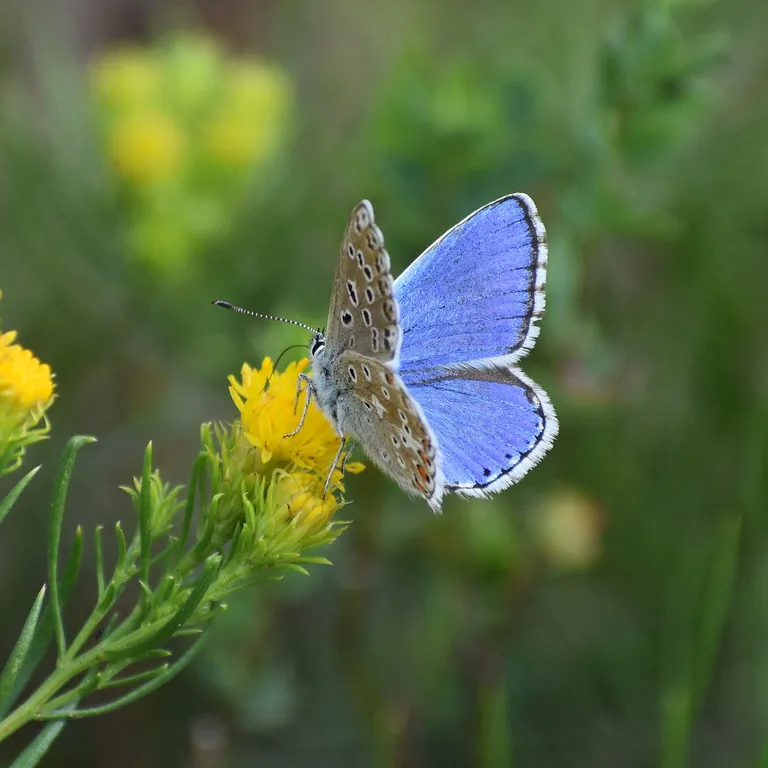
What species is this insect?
Lysandra bellargus
